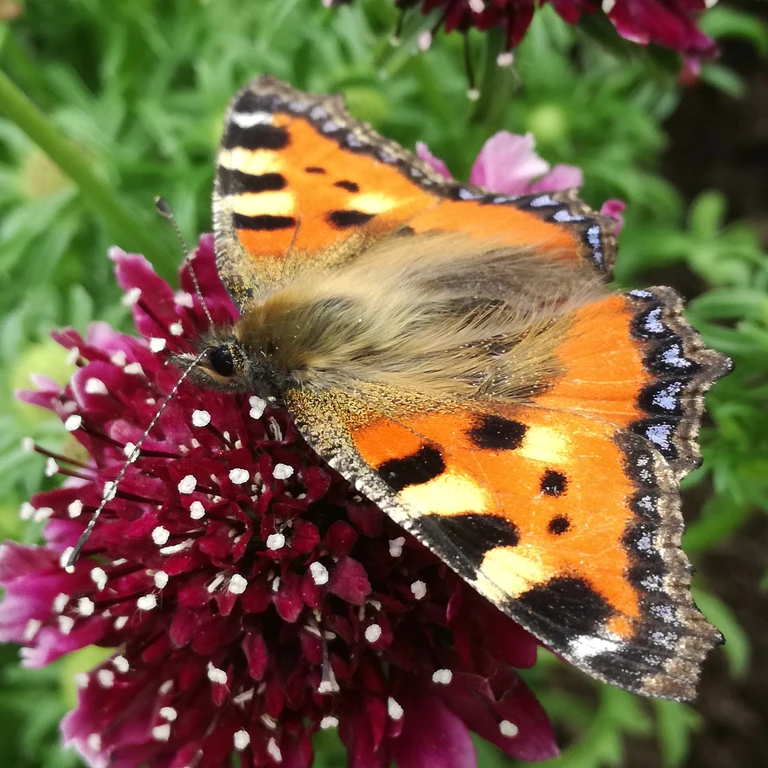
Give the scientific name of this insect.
Aglais urticae
